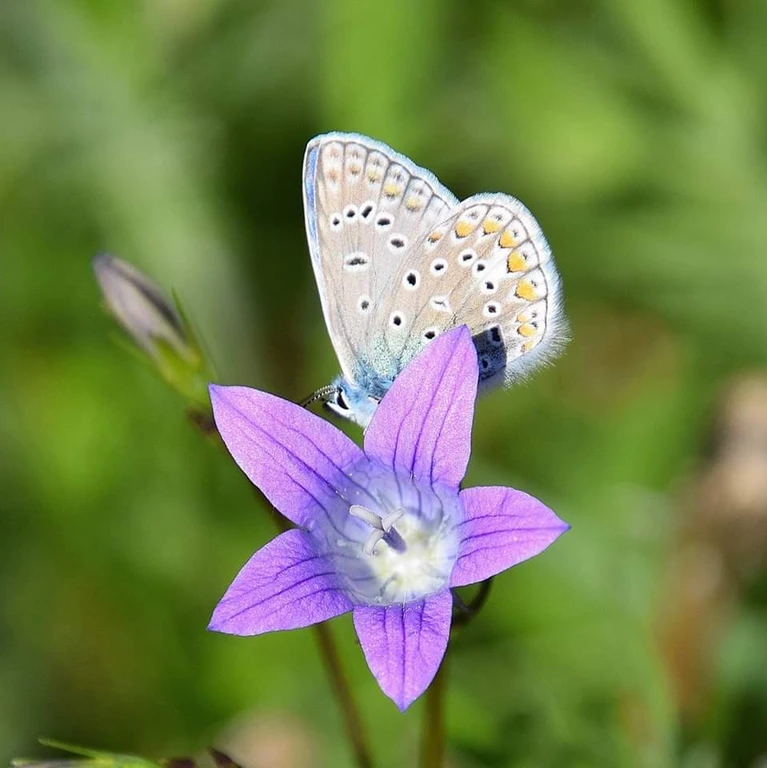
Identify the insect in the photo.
Polyommatus icarus
